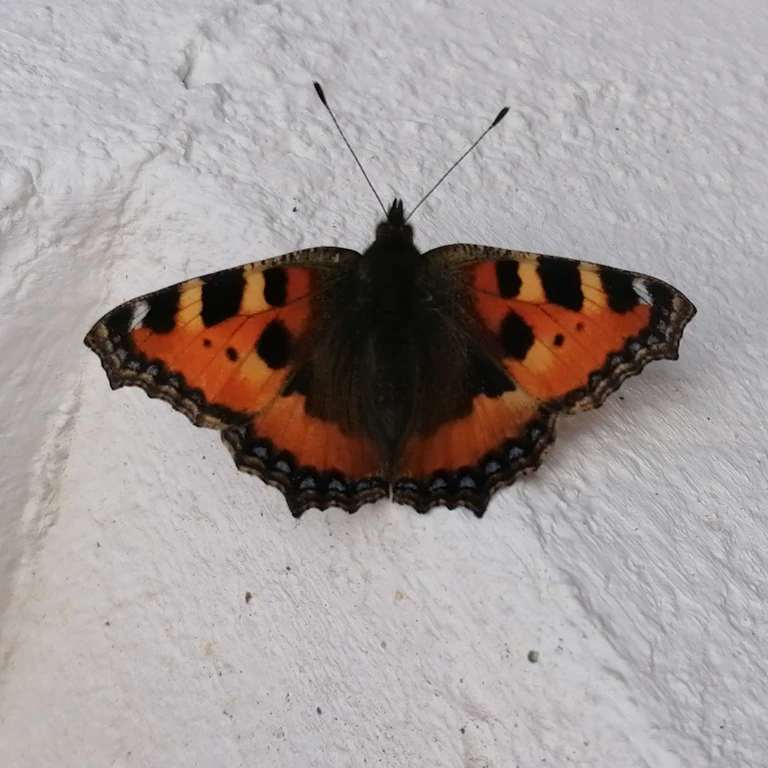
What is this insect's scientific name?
Aglais urticae
